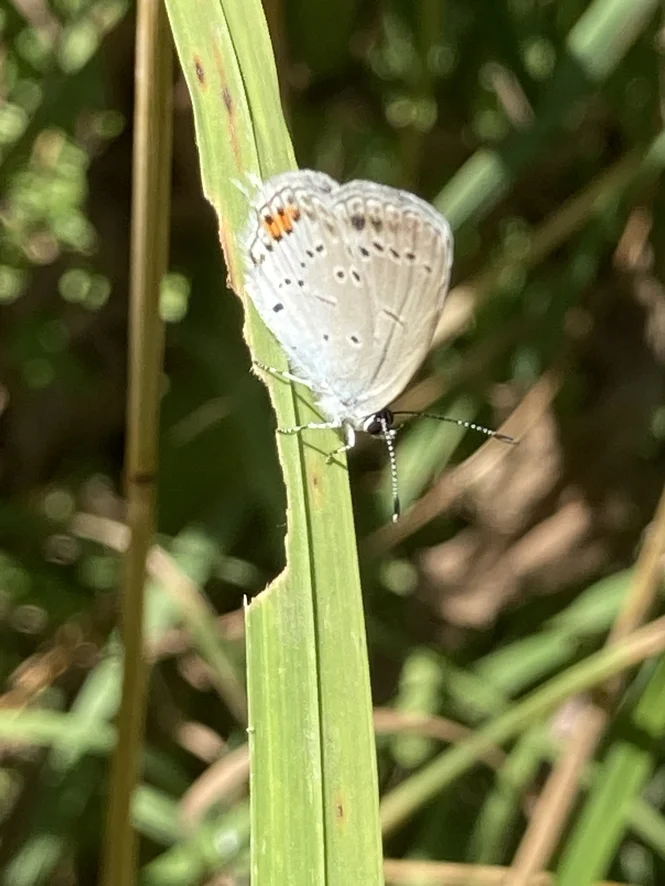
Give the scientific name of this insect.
Cupido argiades (also Elkalyce argiades)
